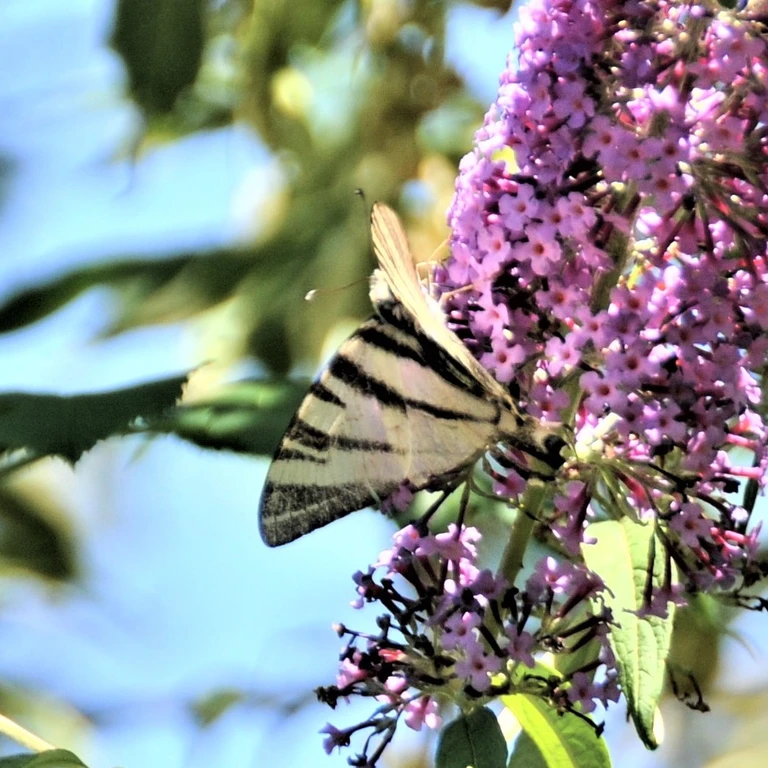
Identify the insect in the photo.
Iphiclides podalirius
